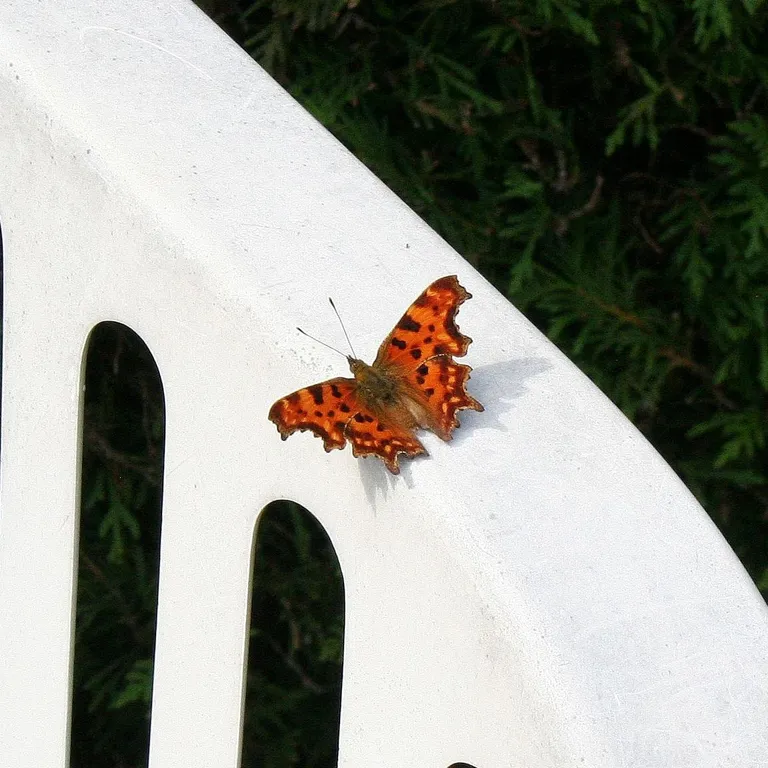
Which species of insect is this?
Polygonia c-album
